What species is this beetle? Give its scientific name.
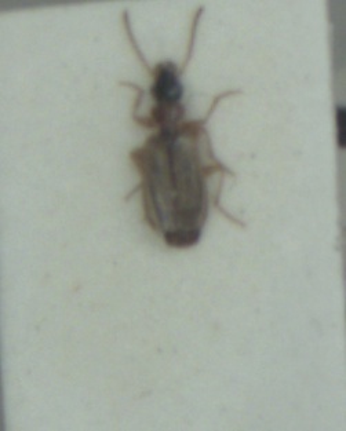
Philorhizus melanocephalus
